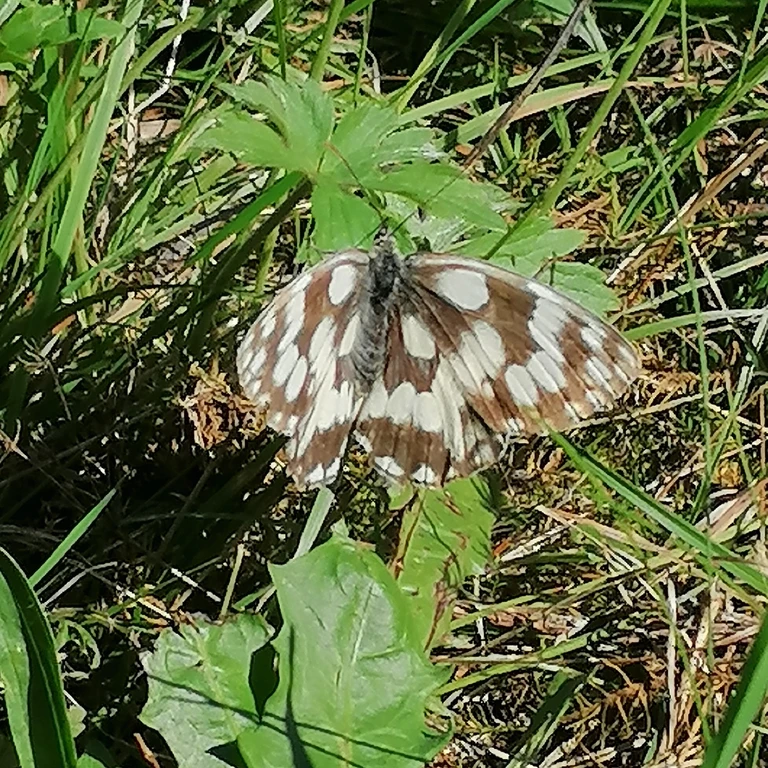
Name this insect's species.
Melanargia galathea
